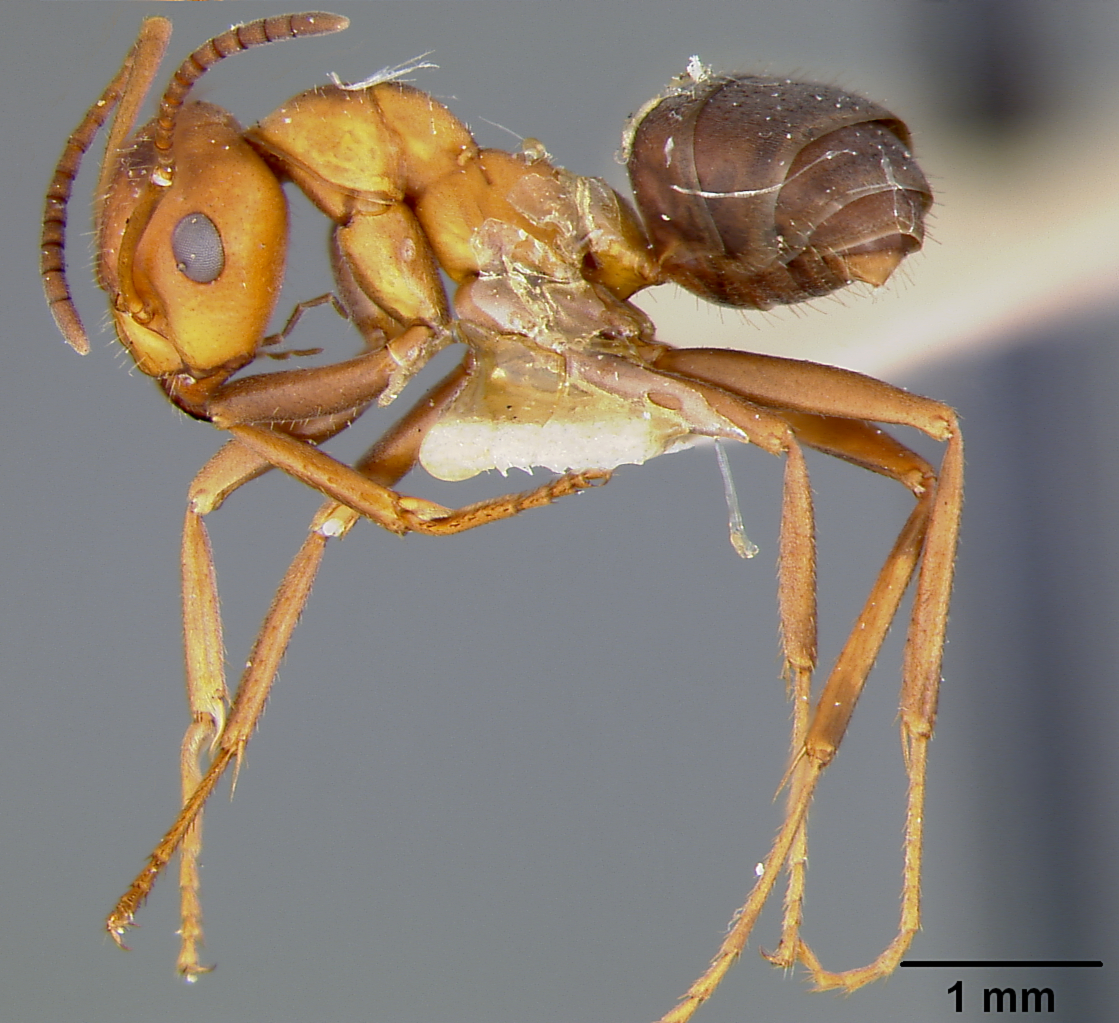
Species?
Formica microgyna
